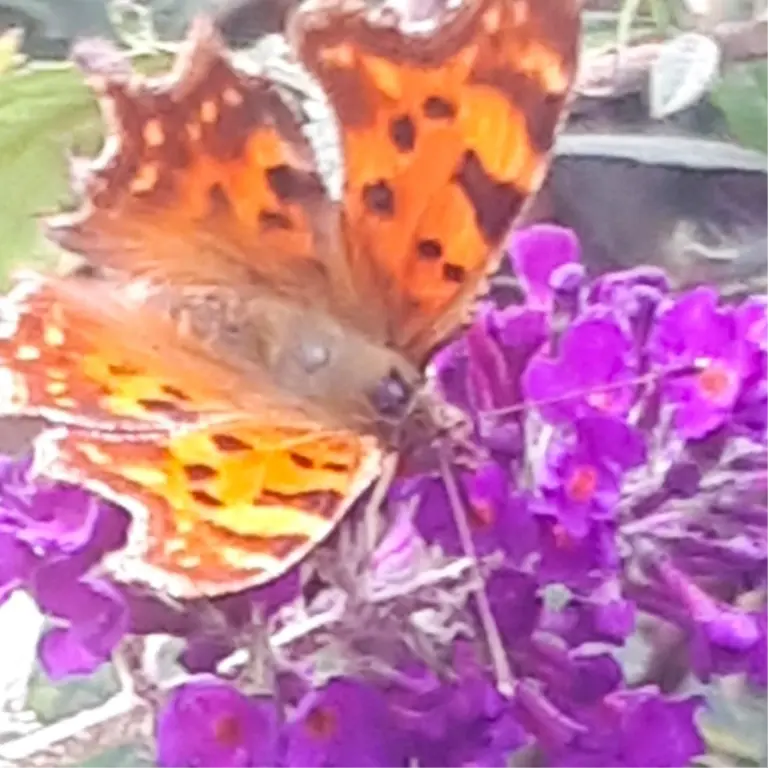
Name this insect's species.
Polygonia c-album
